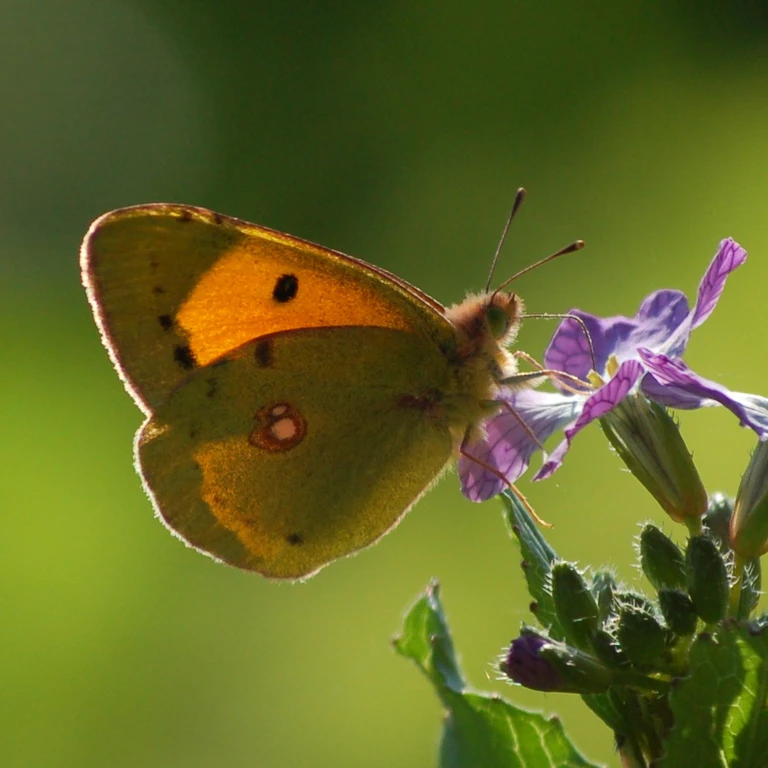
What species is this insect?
Colias croceus
